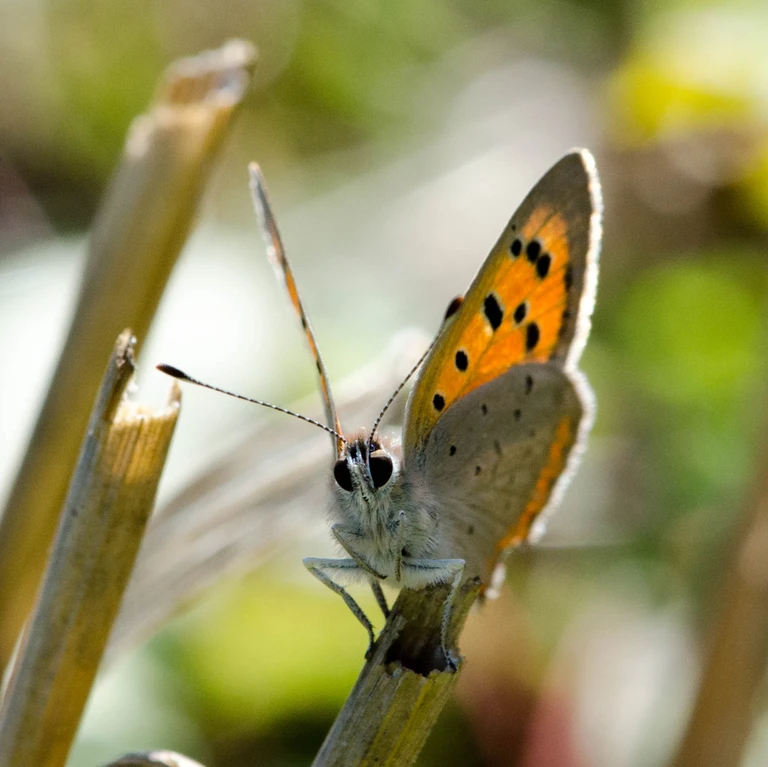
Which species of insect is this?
Lycaena phlaeas
